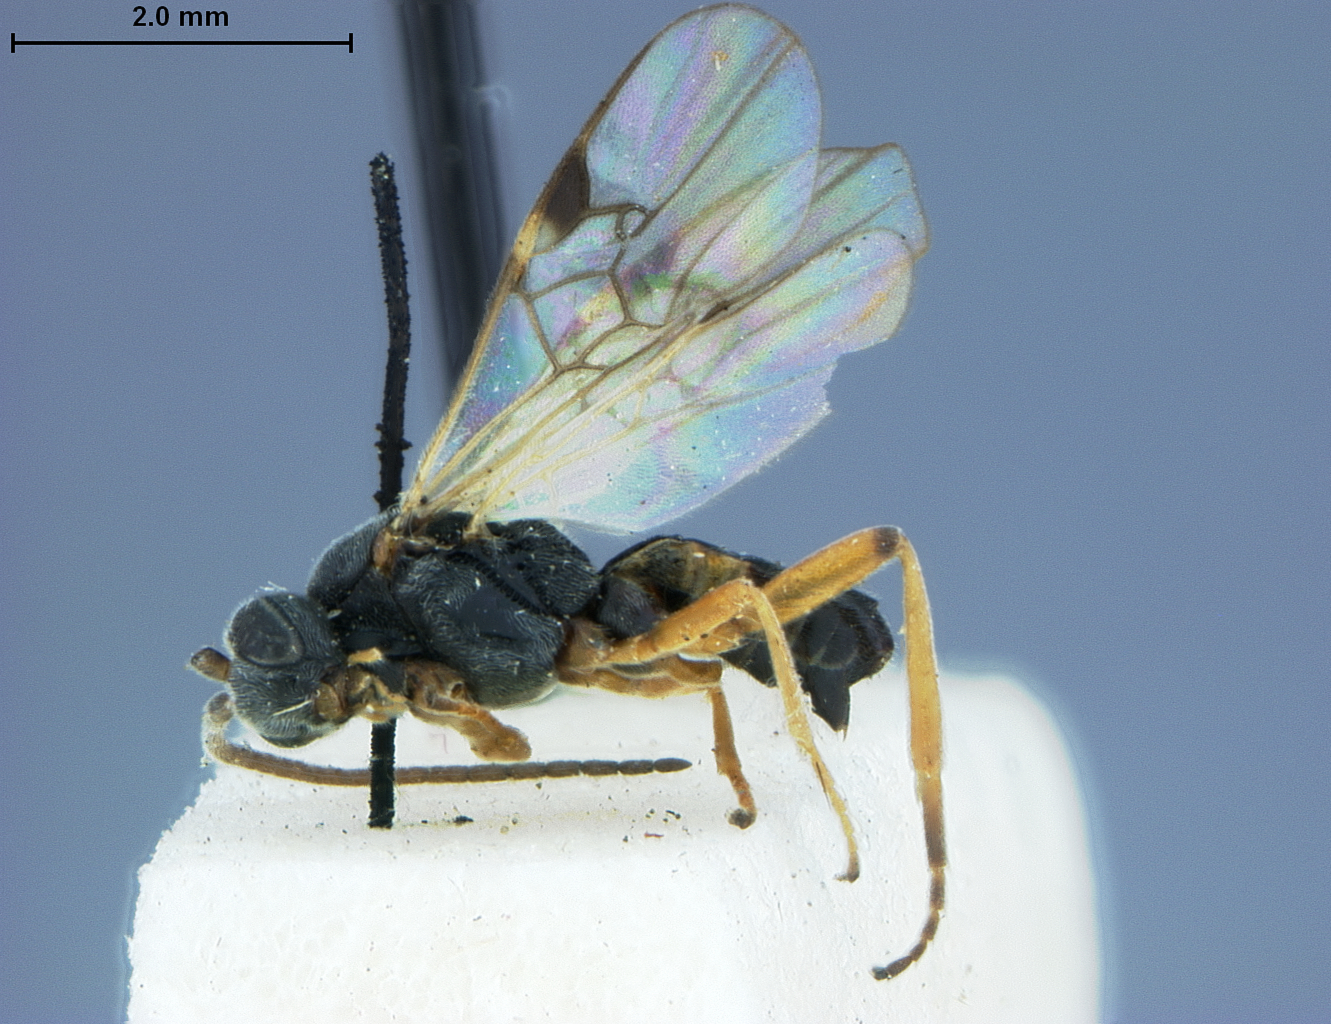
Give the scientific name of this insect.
Microplitis sapporensis
